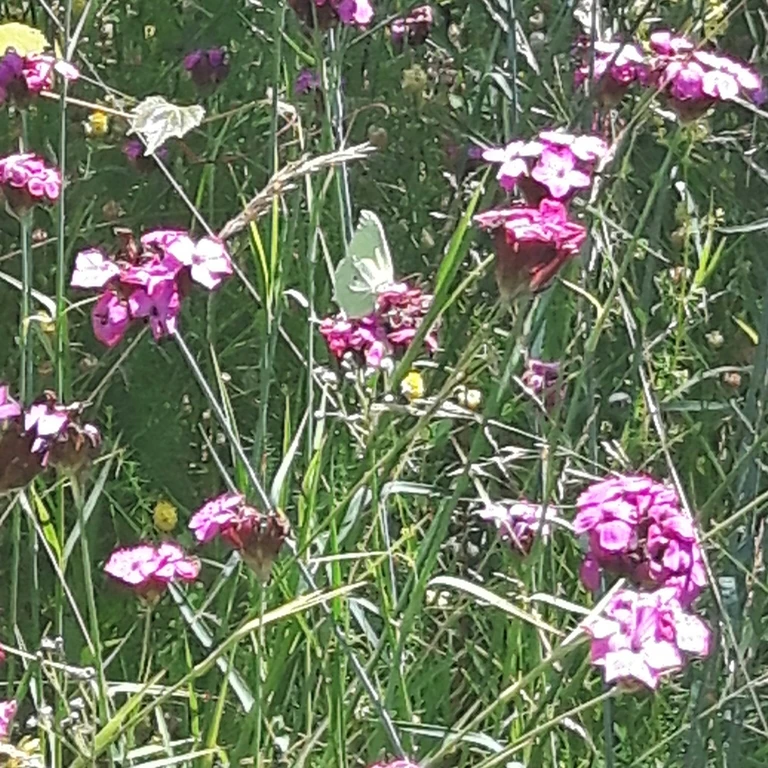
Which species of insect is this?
Gonepteryx rhamni
